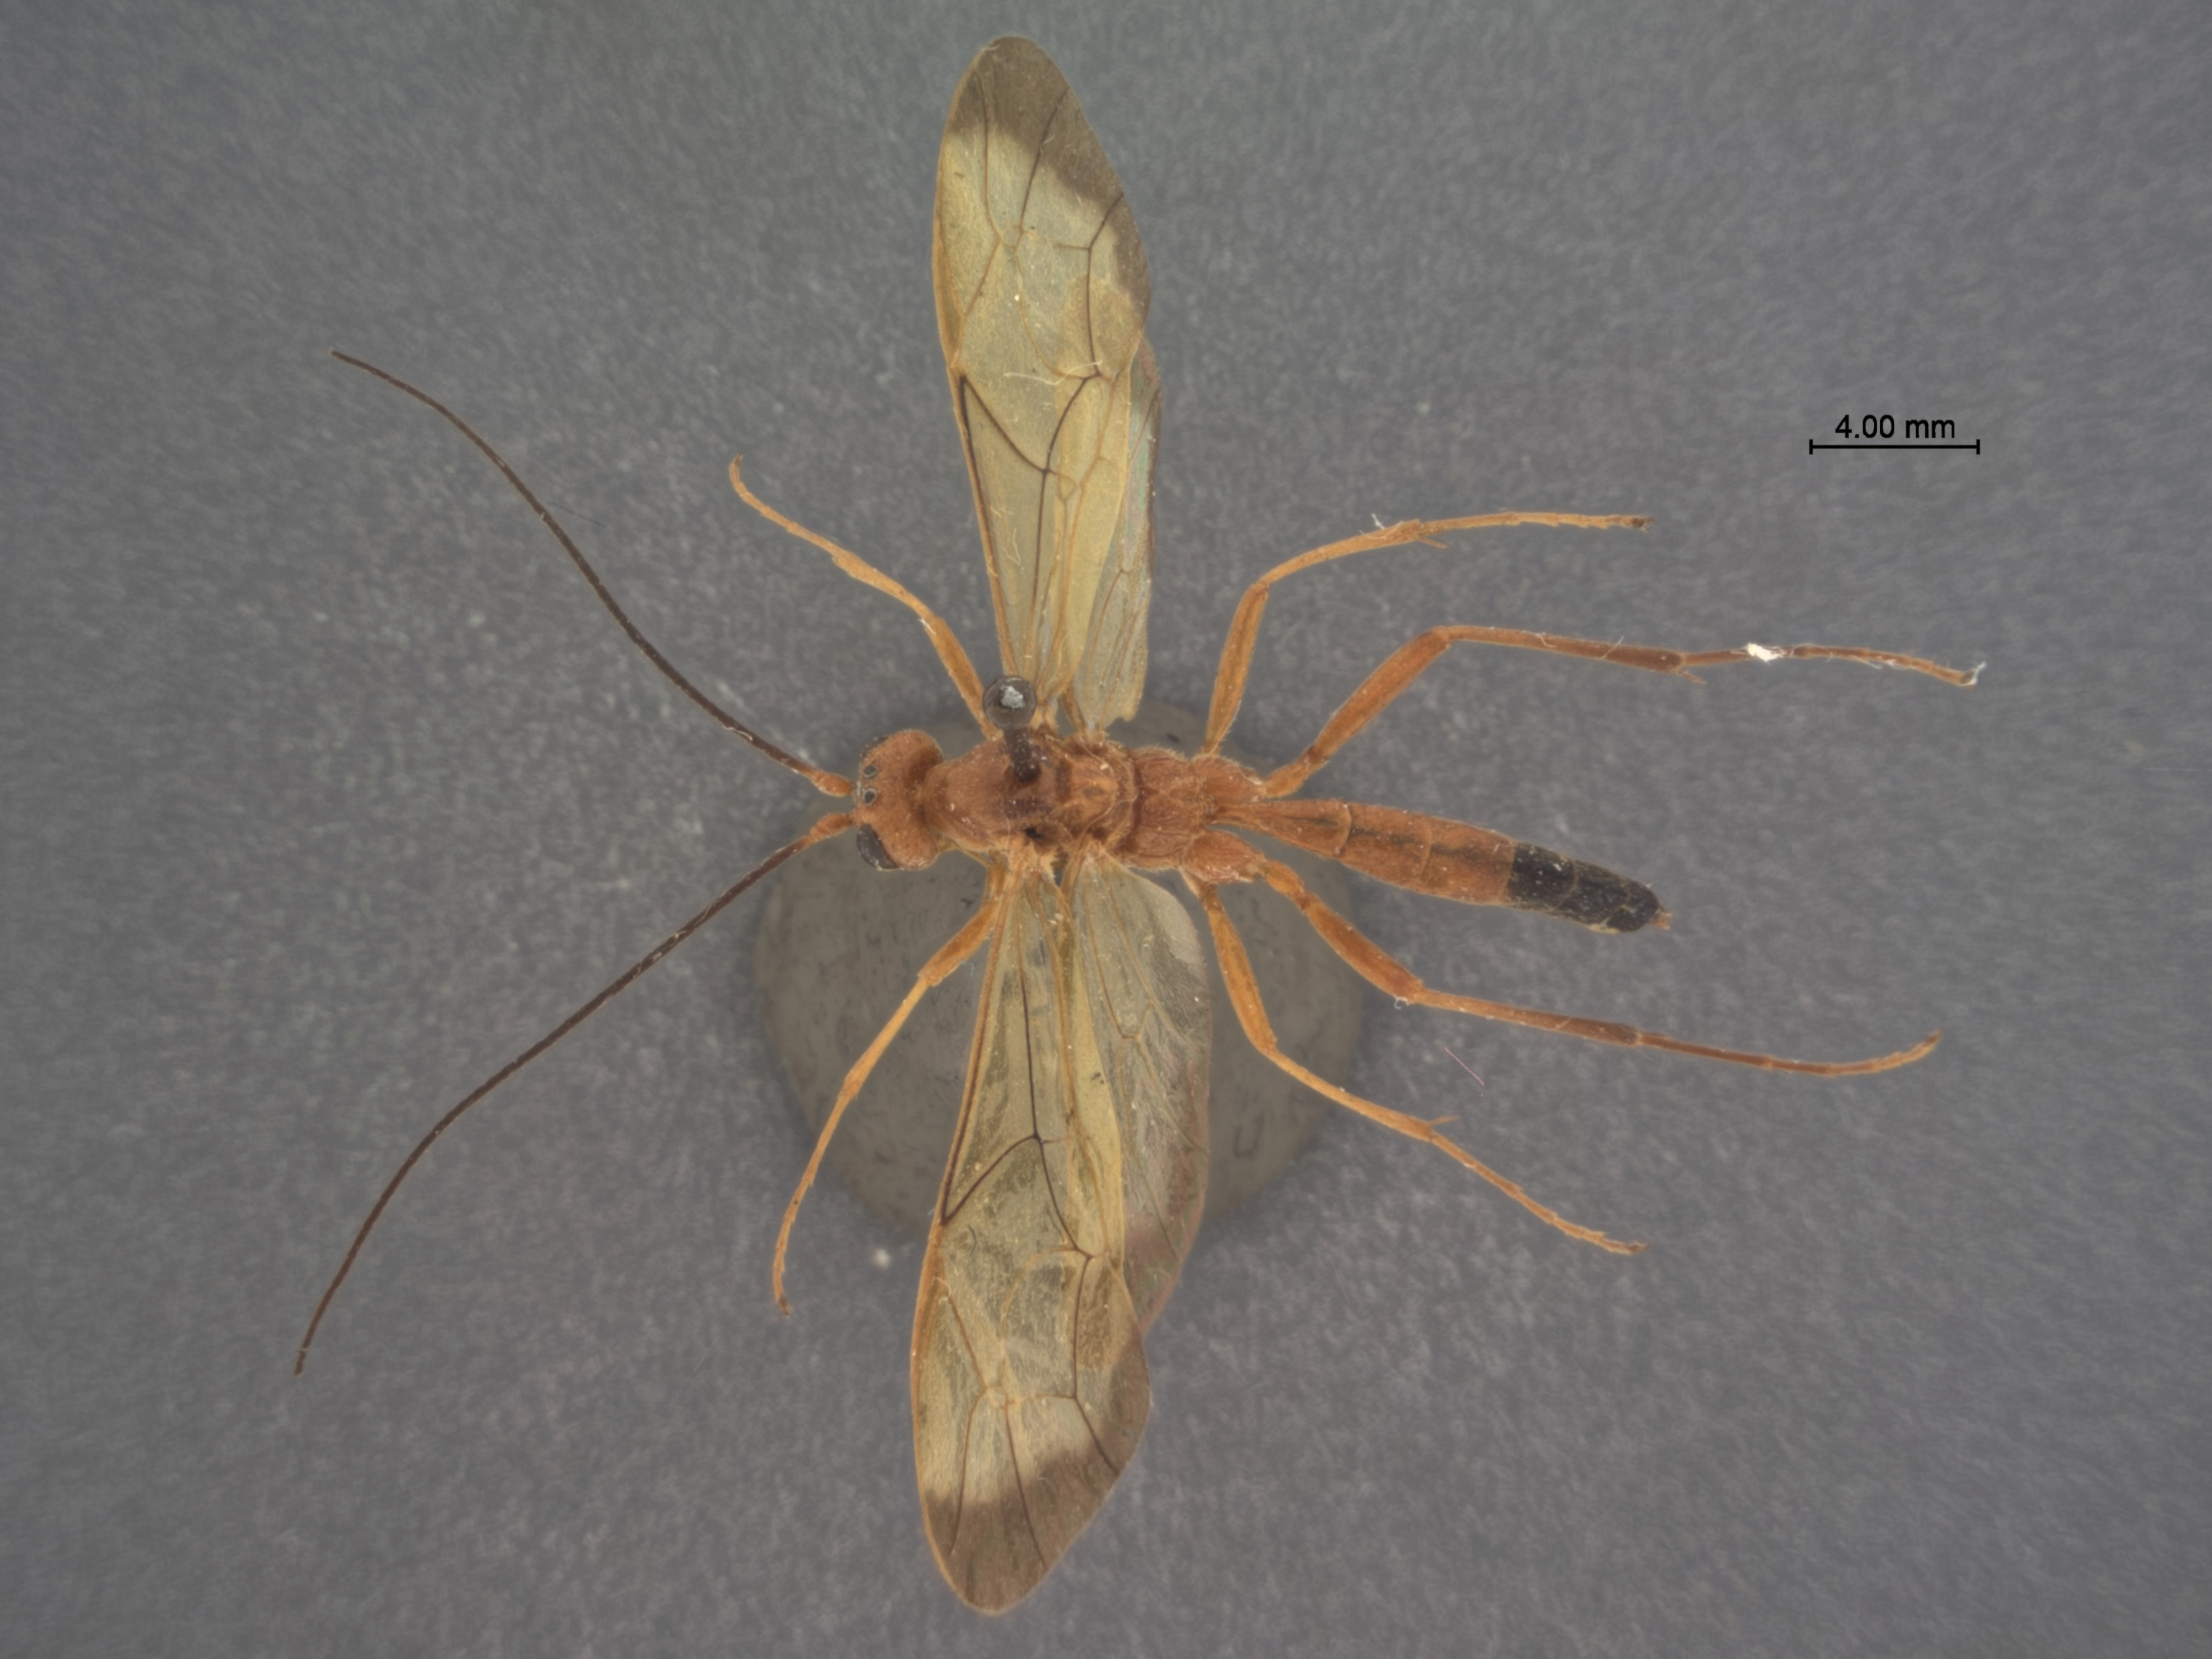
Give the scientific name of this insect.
Nephopheltes japonicus
